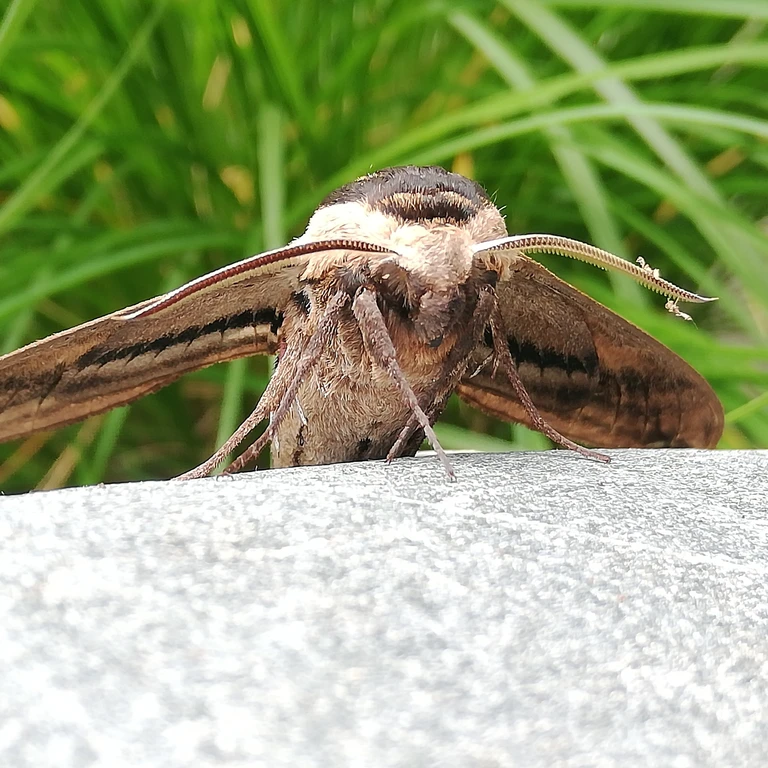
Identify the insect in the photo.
Sphinx ligustri
